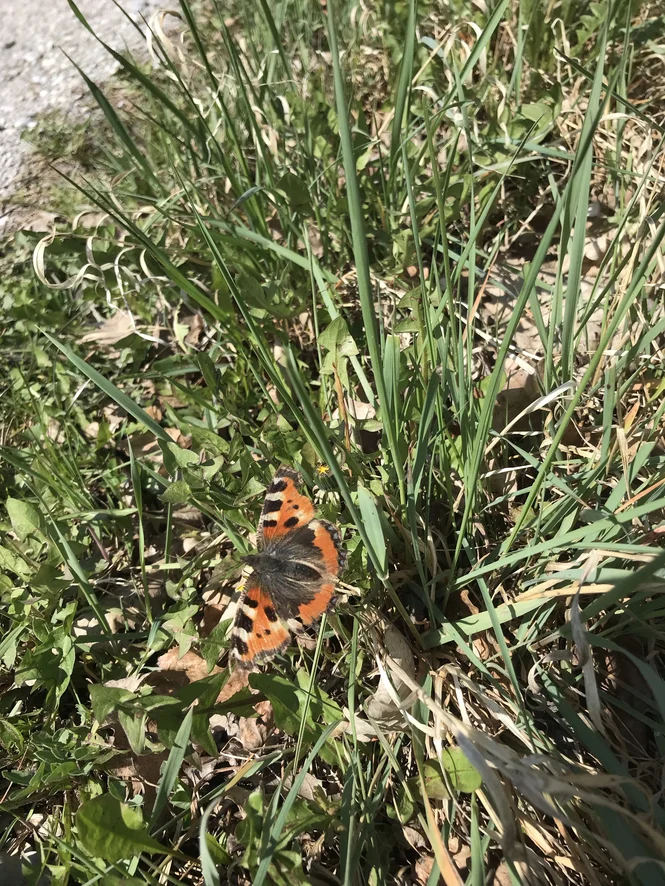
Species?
Aglais urticae
